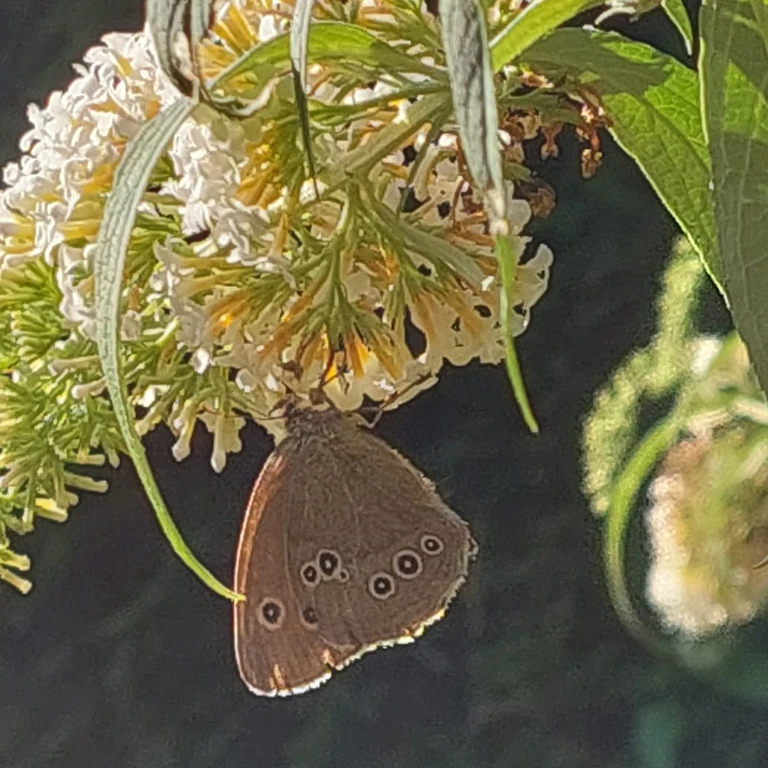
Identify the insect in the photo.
Aphantopus hyperantus
